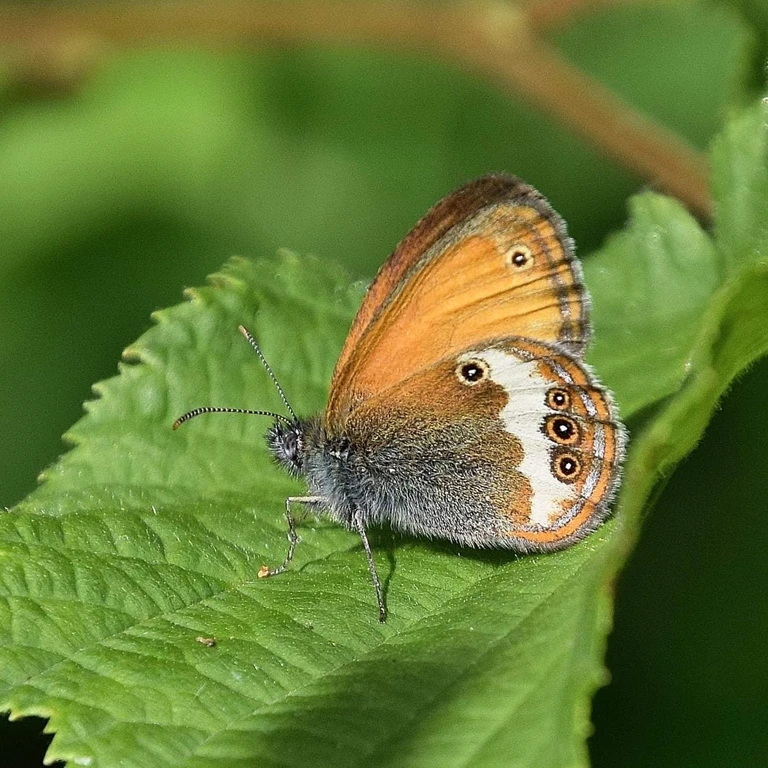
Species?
Coenonympha arcania
